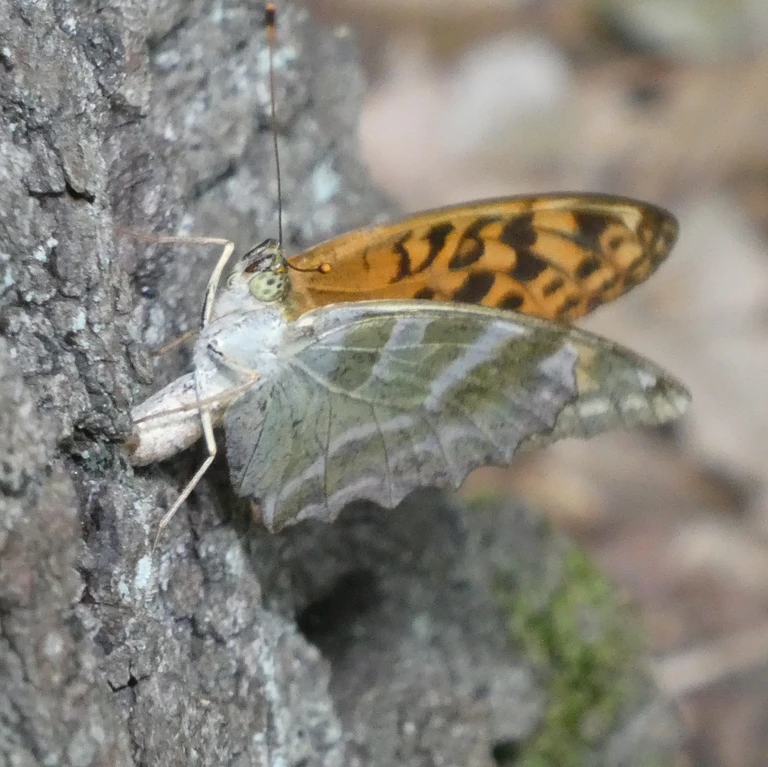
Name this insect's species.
Argynnis paphia
